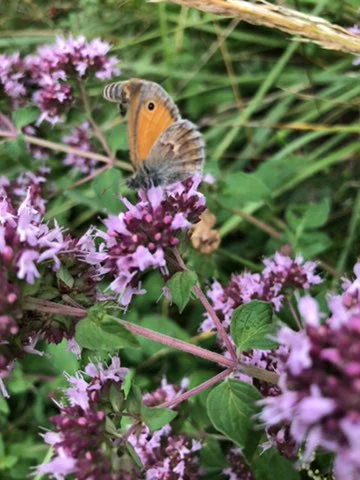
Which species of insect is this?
Coenonympha pamphilus
